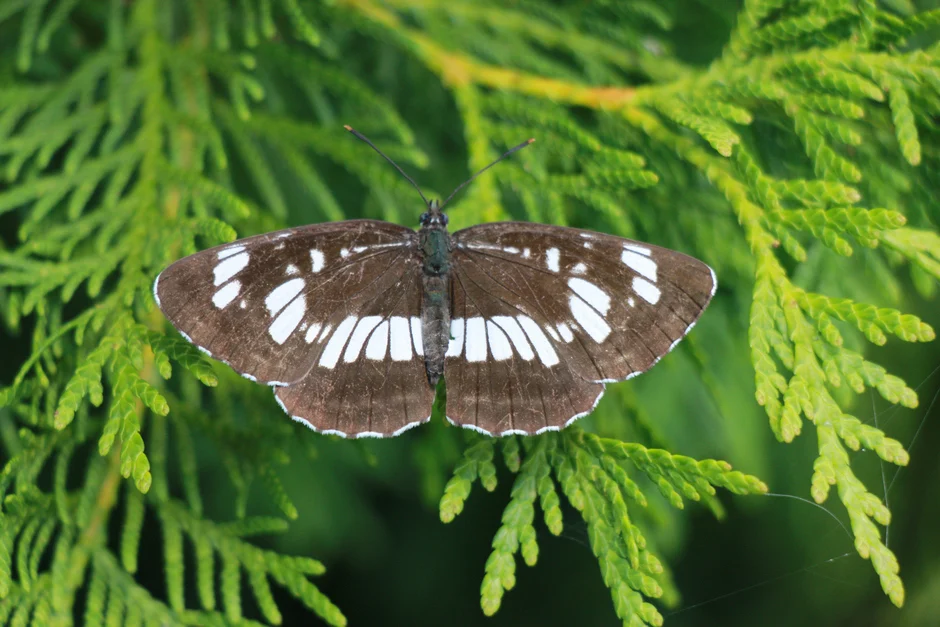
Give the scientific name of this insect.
Neptis rivularis
